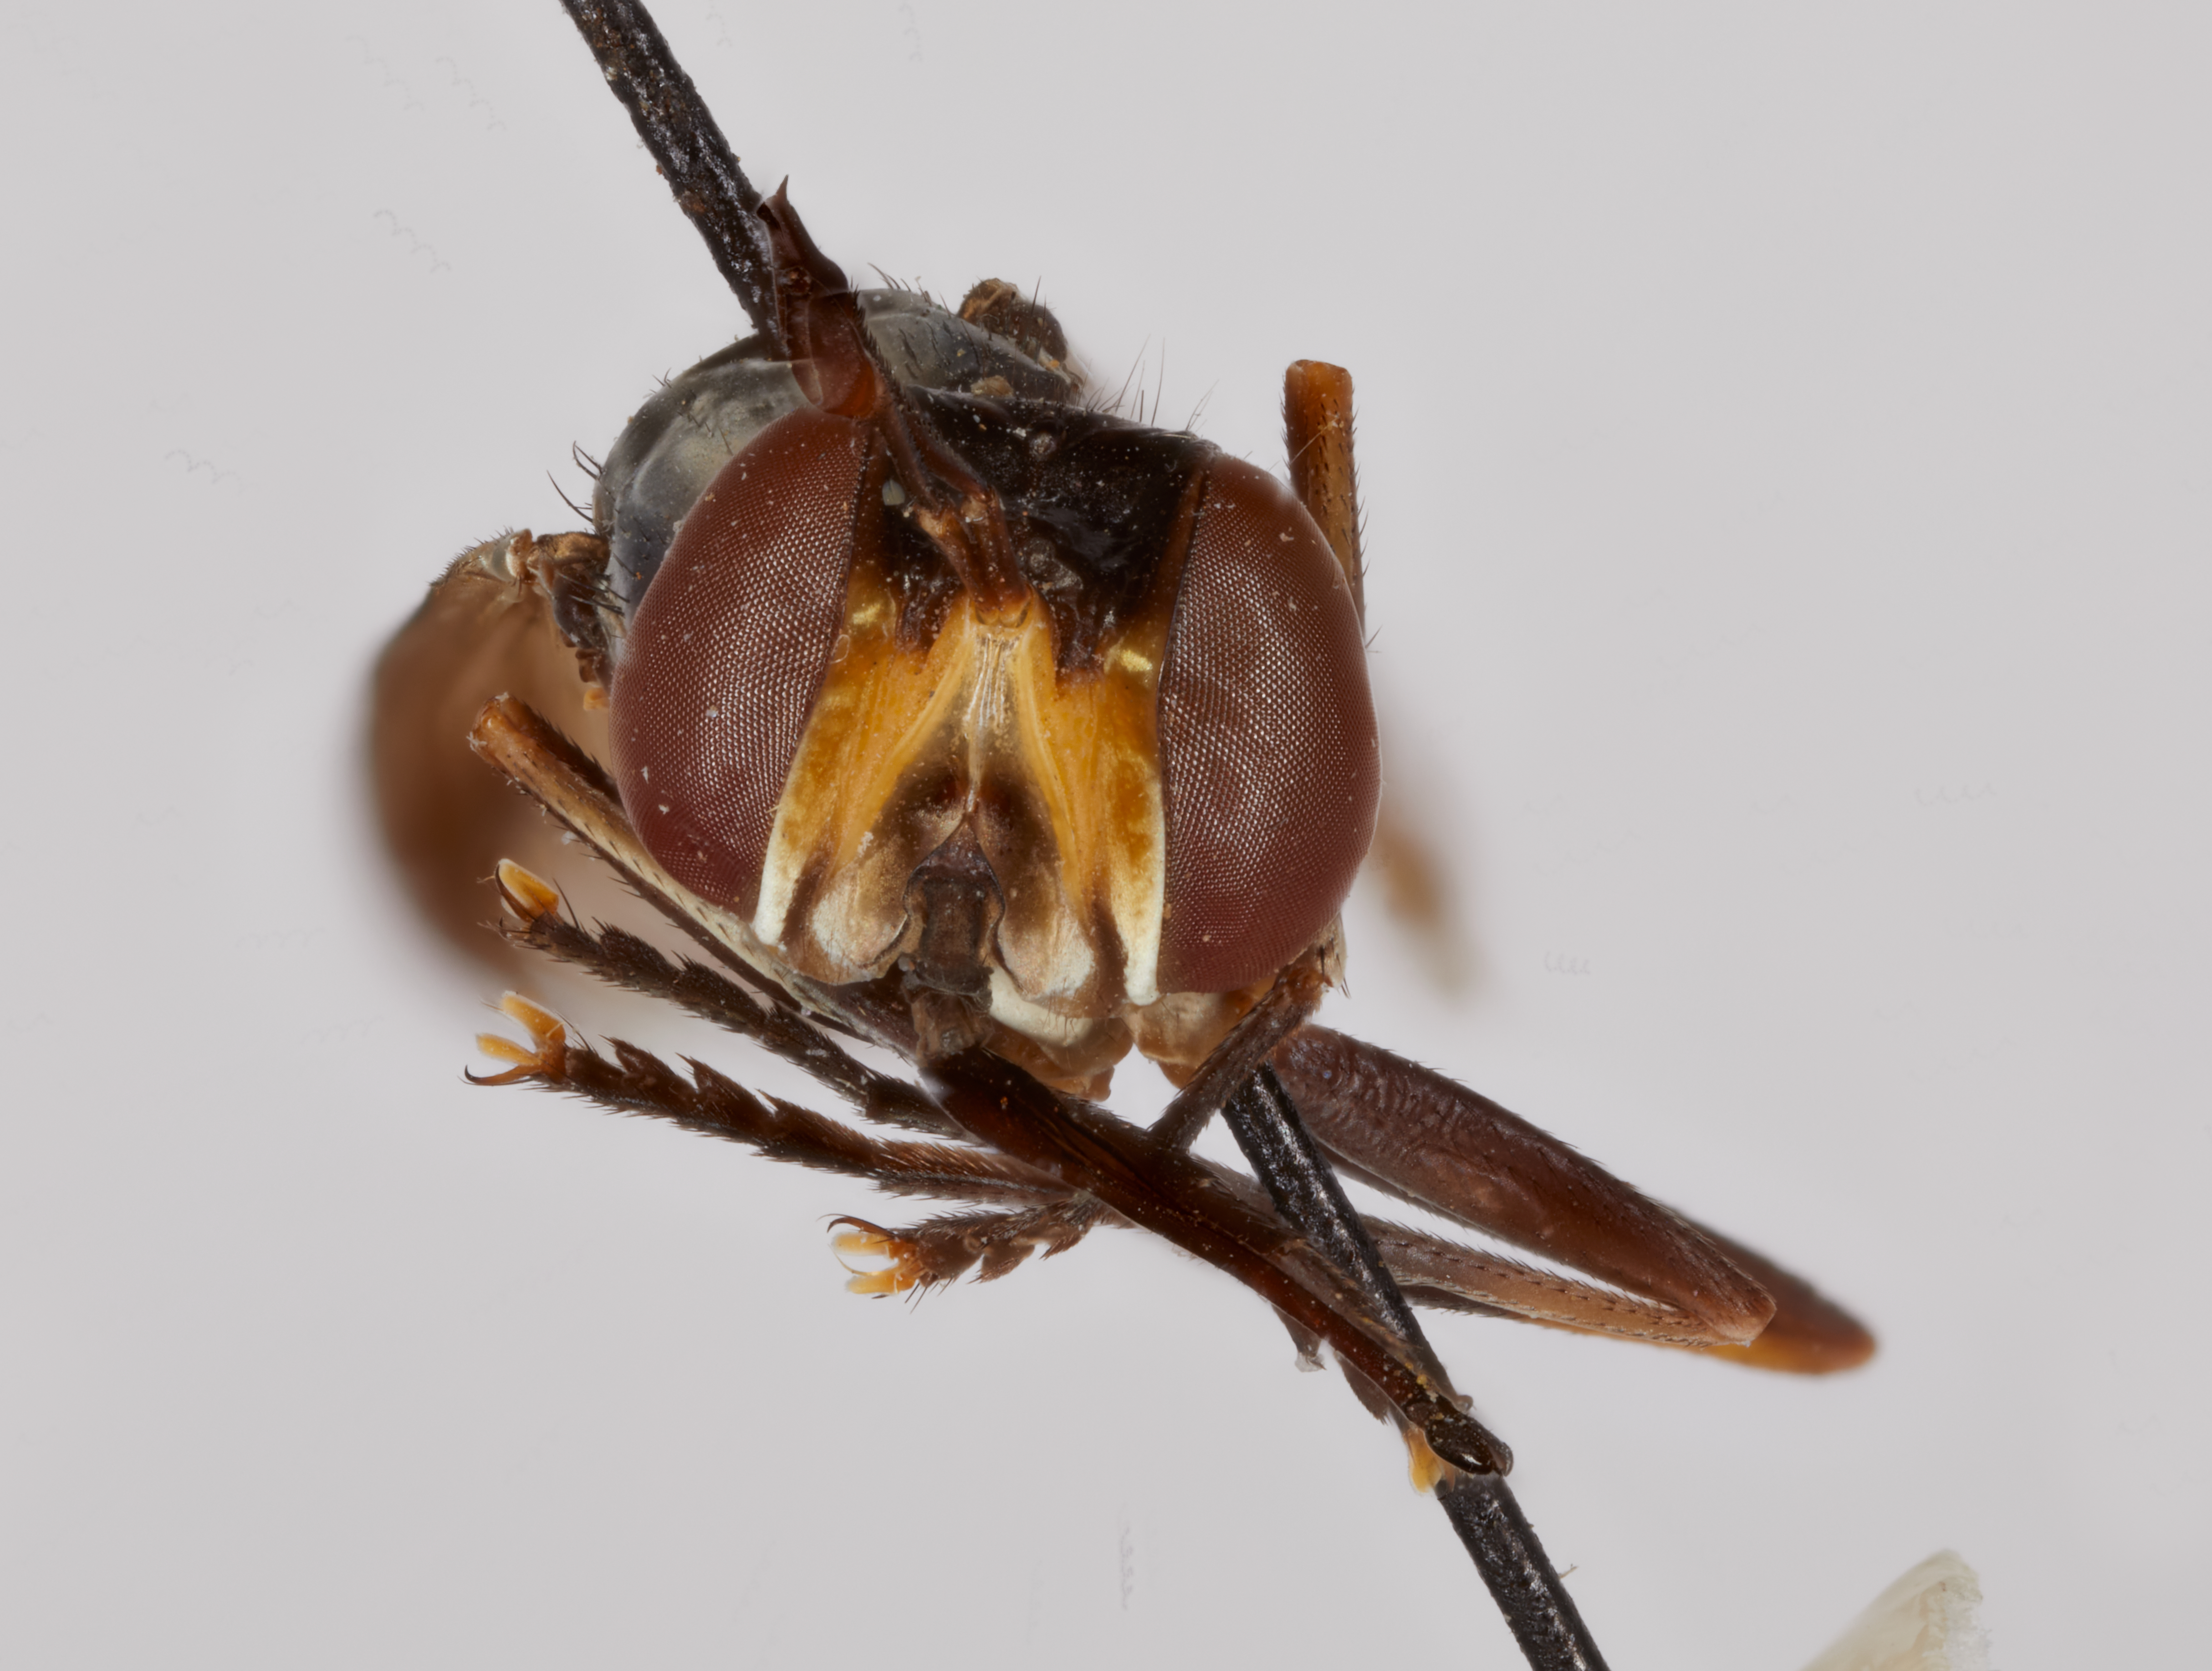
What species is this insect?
Physoconops angustus (also Conops angustus)
